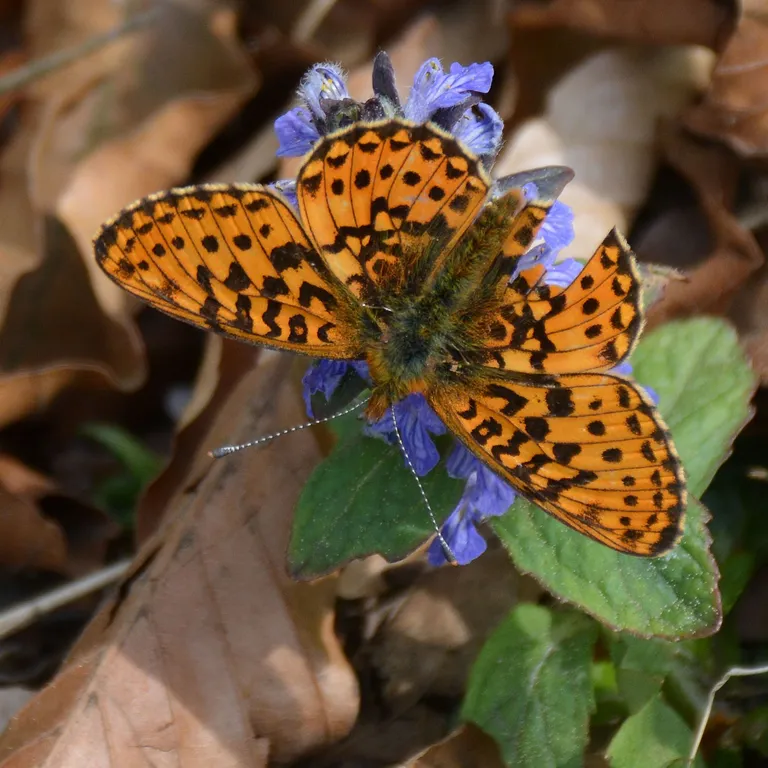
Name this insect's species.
Boloria euphrosyne (also Clossiana euphrosyne)
